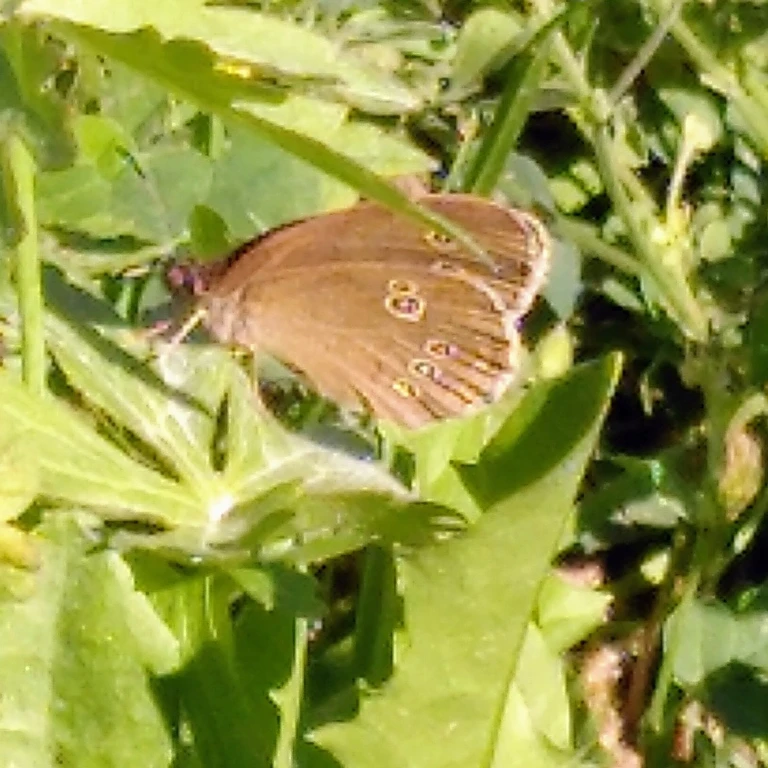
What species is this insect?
Aphantopus hyperantus
